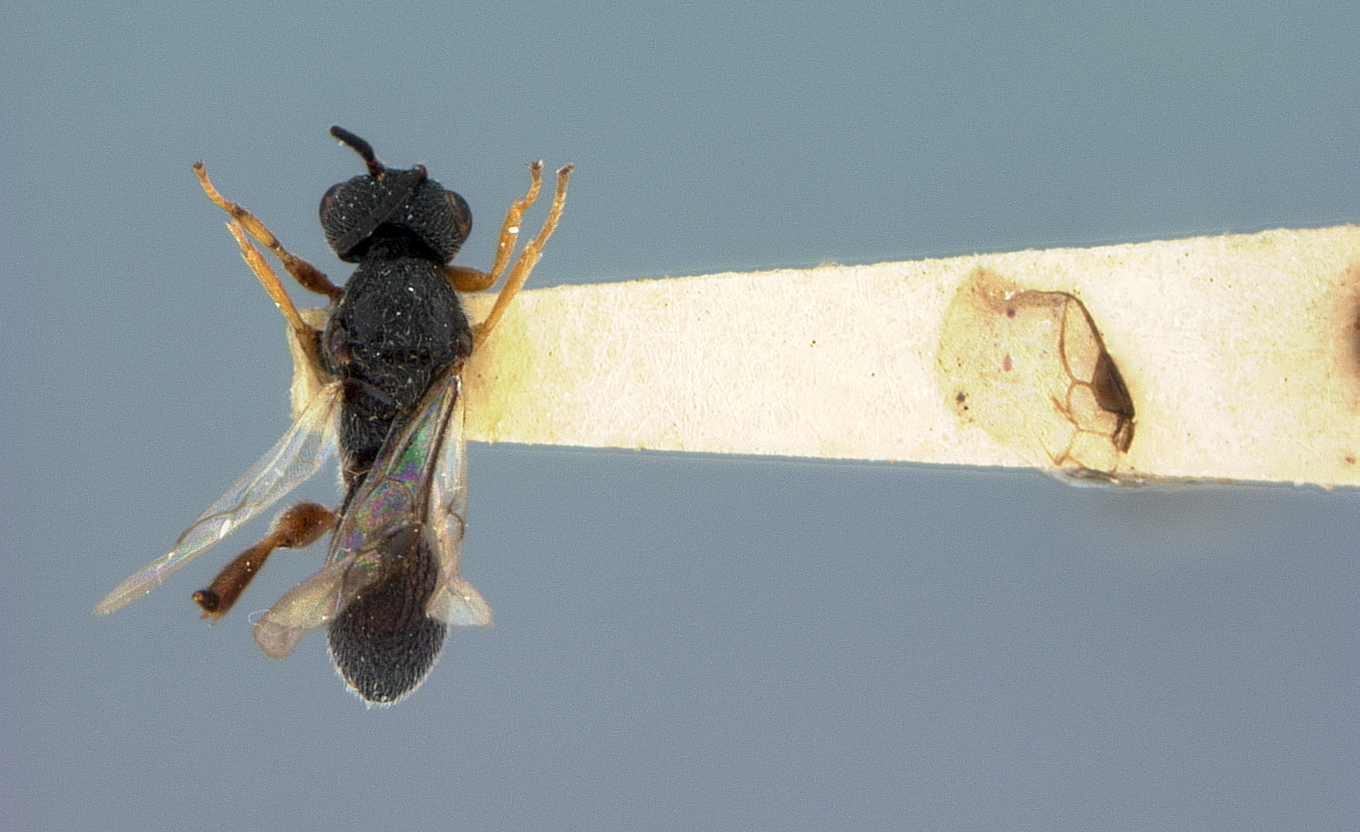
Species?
Urosigalphus paraguayensis
